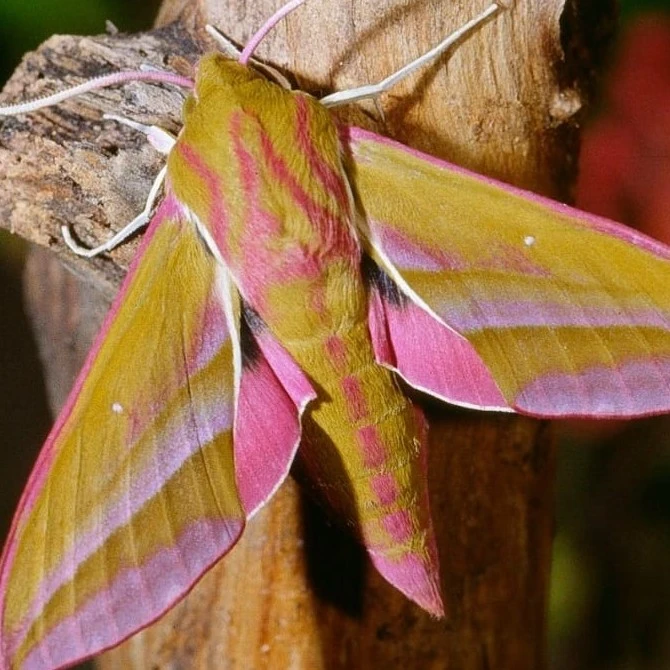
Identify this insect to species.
Deilephila elpenor
